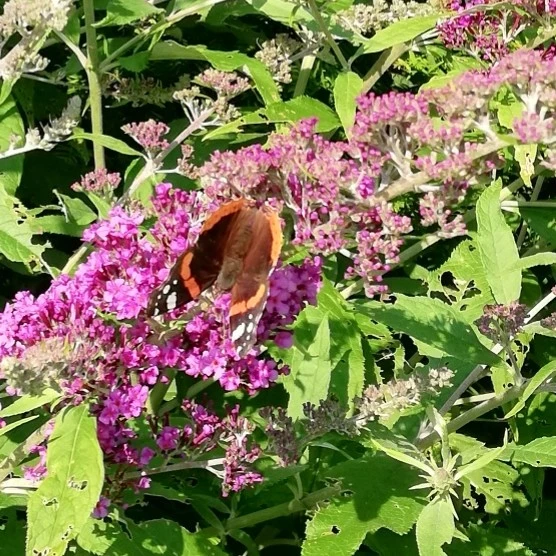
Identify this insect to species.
Vanessa atalanta
